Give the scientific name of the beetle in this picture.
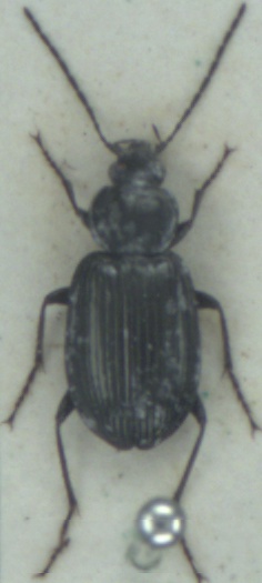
Agonum viduum
